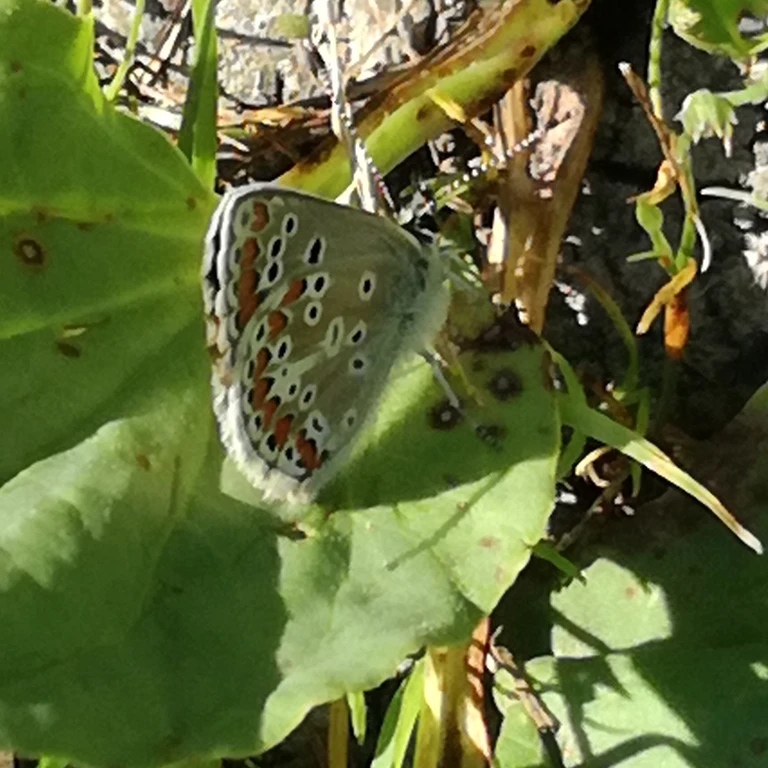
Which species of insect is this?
Aricia agestis/artaxerxes
